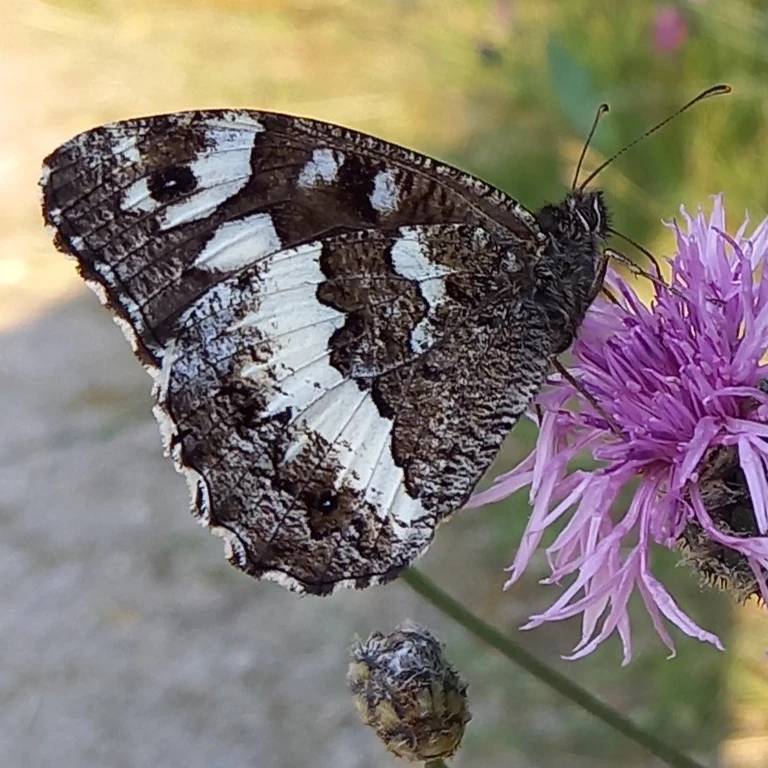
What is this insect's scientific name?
Brintesia circe
